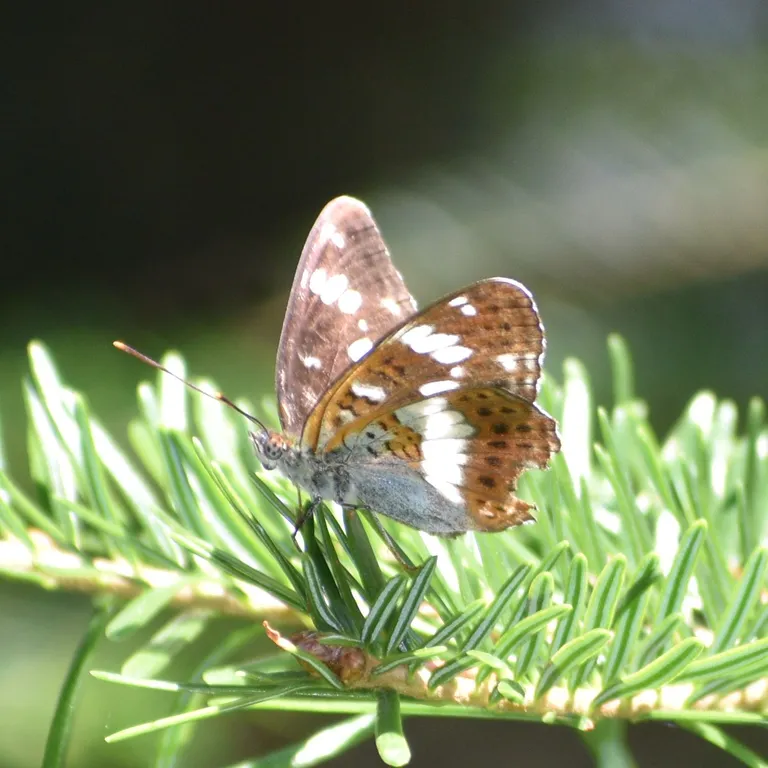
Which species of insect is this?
Limenitis camilla (also Ladoga camilla)
